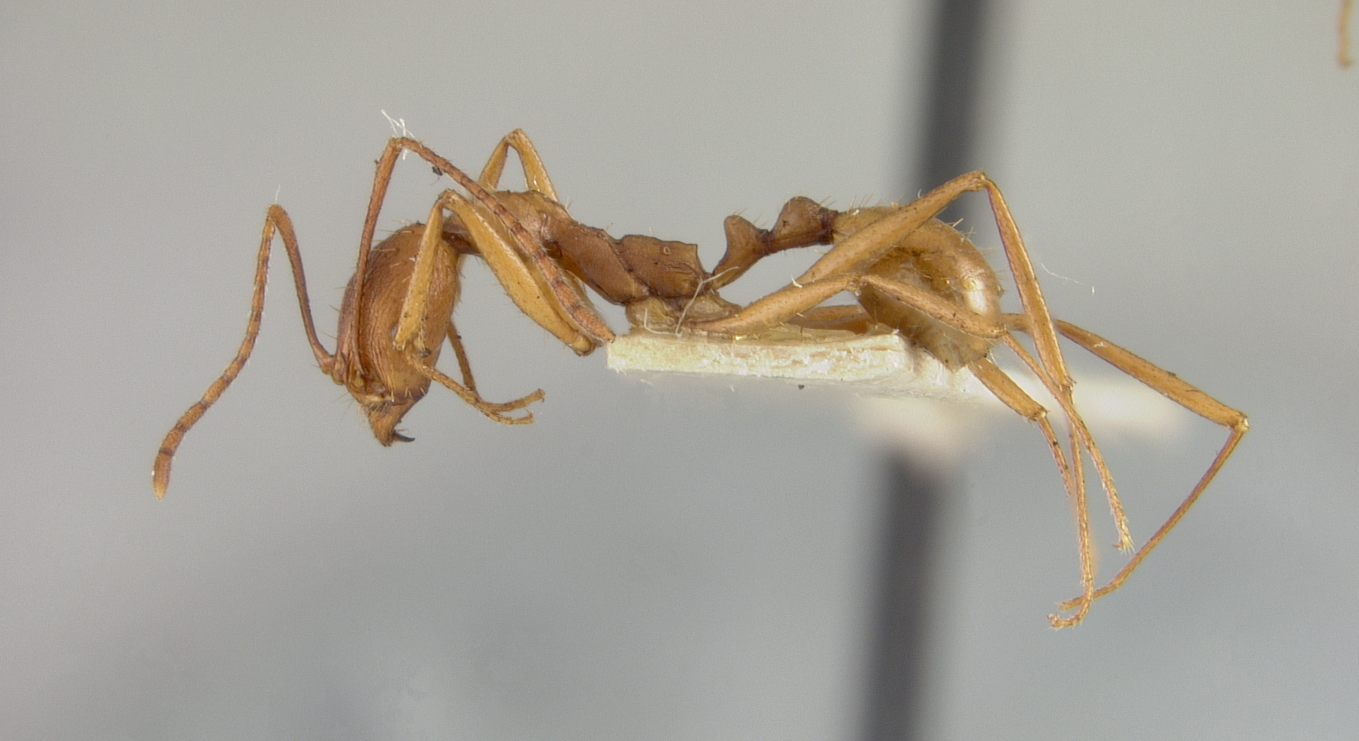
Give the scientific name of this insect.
Aphaenogaster huachucana
